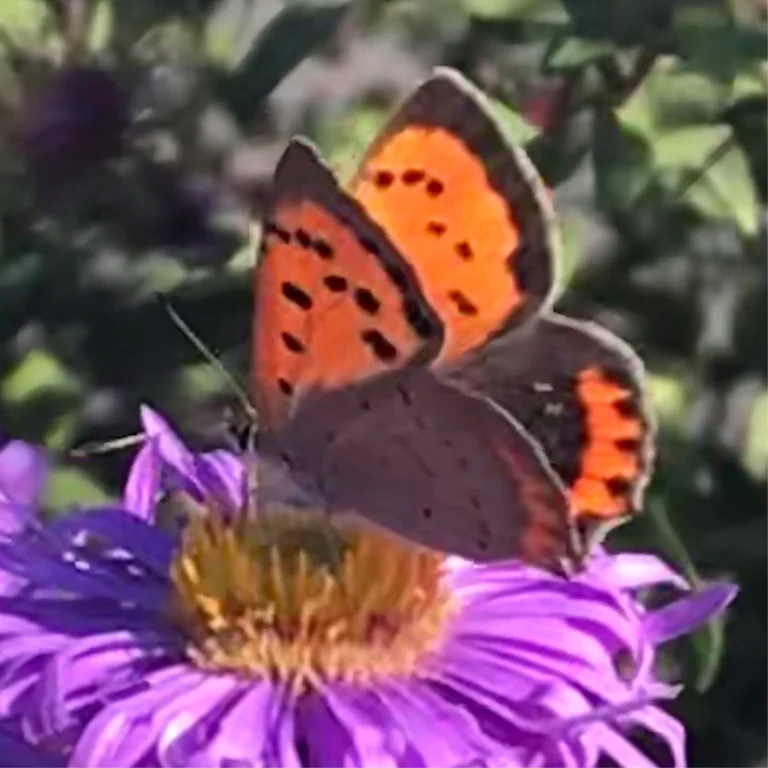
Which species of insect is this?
Lycaena phlaeas
